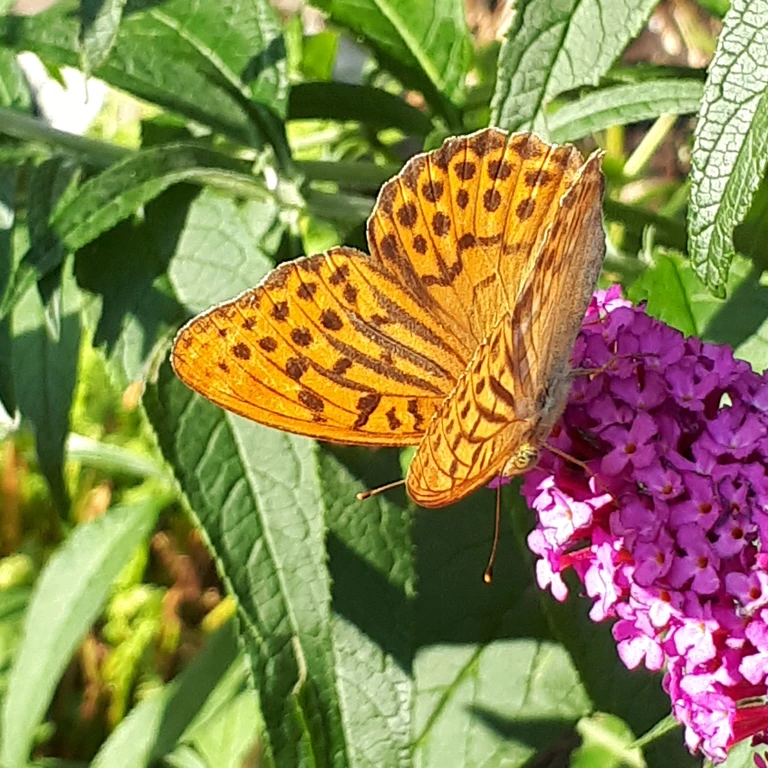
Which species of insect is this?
Argynnis paphia
